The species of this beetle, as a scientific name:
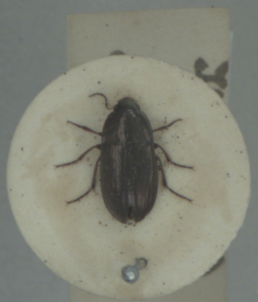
Amara aenea
